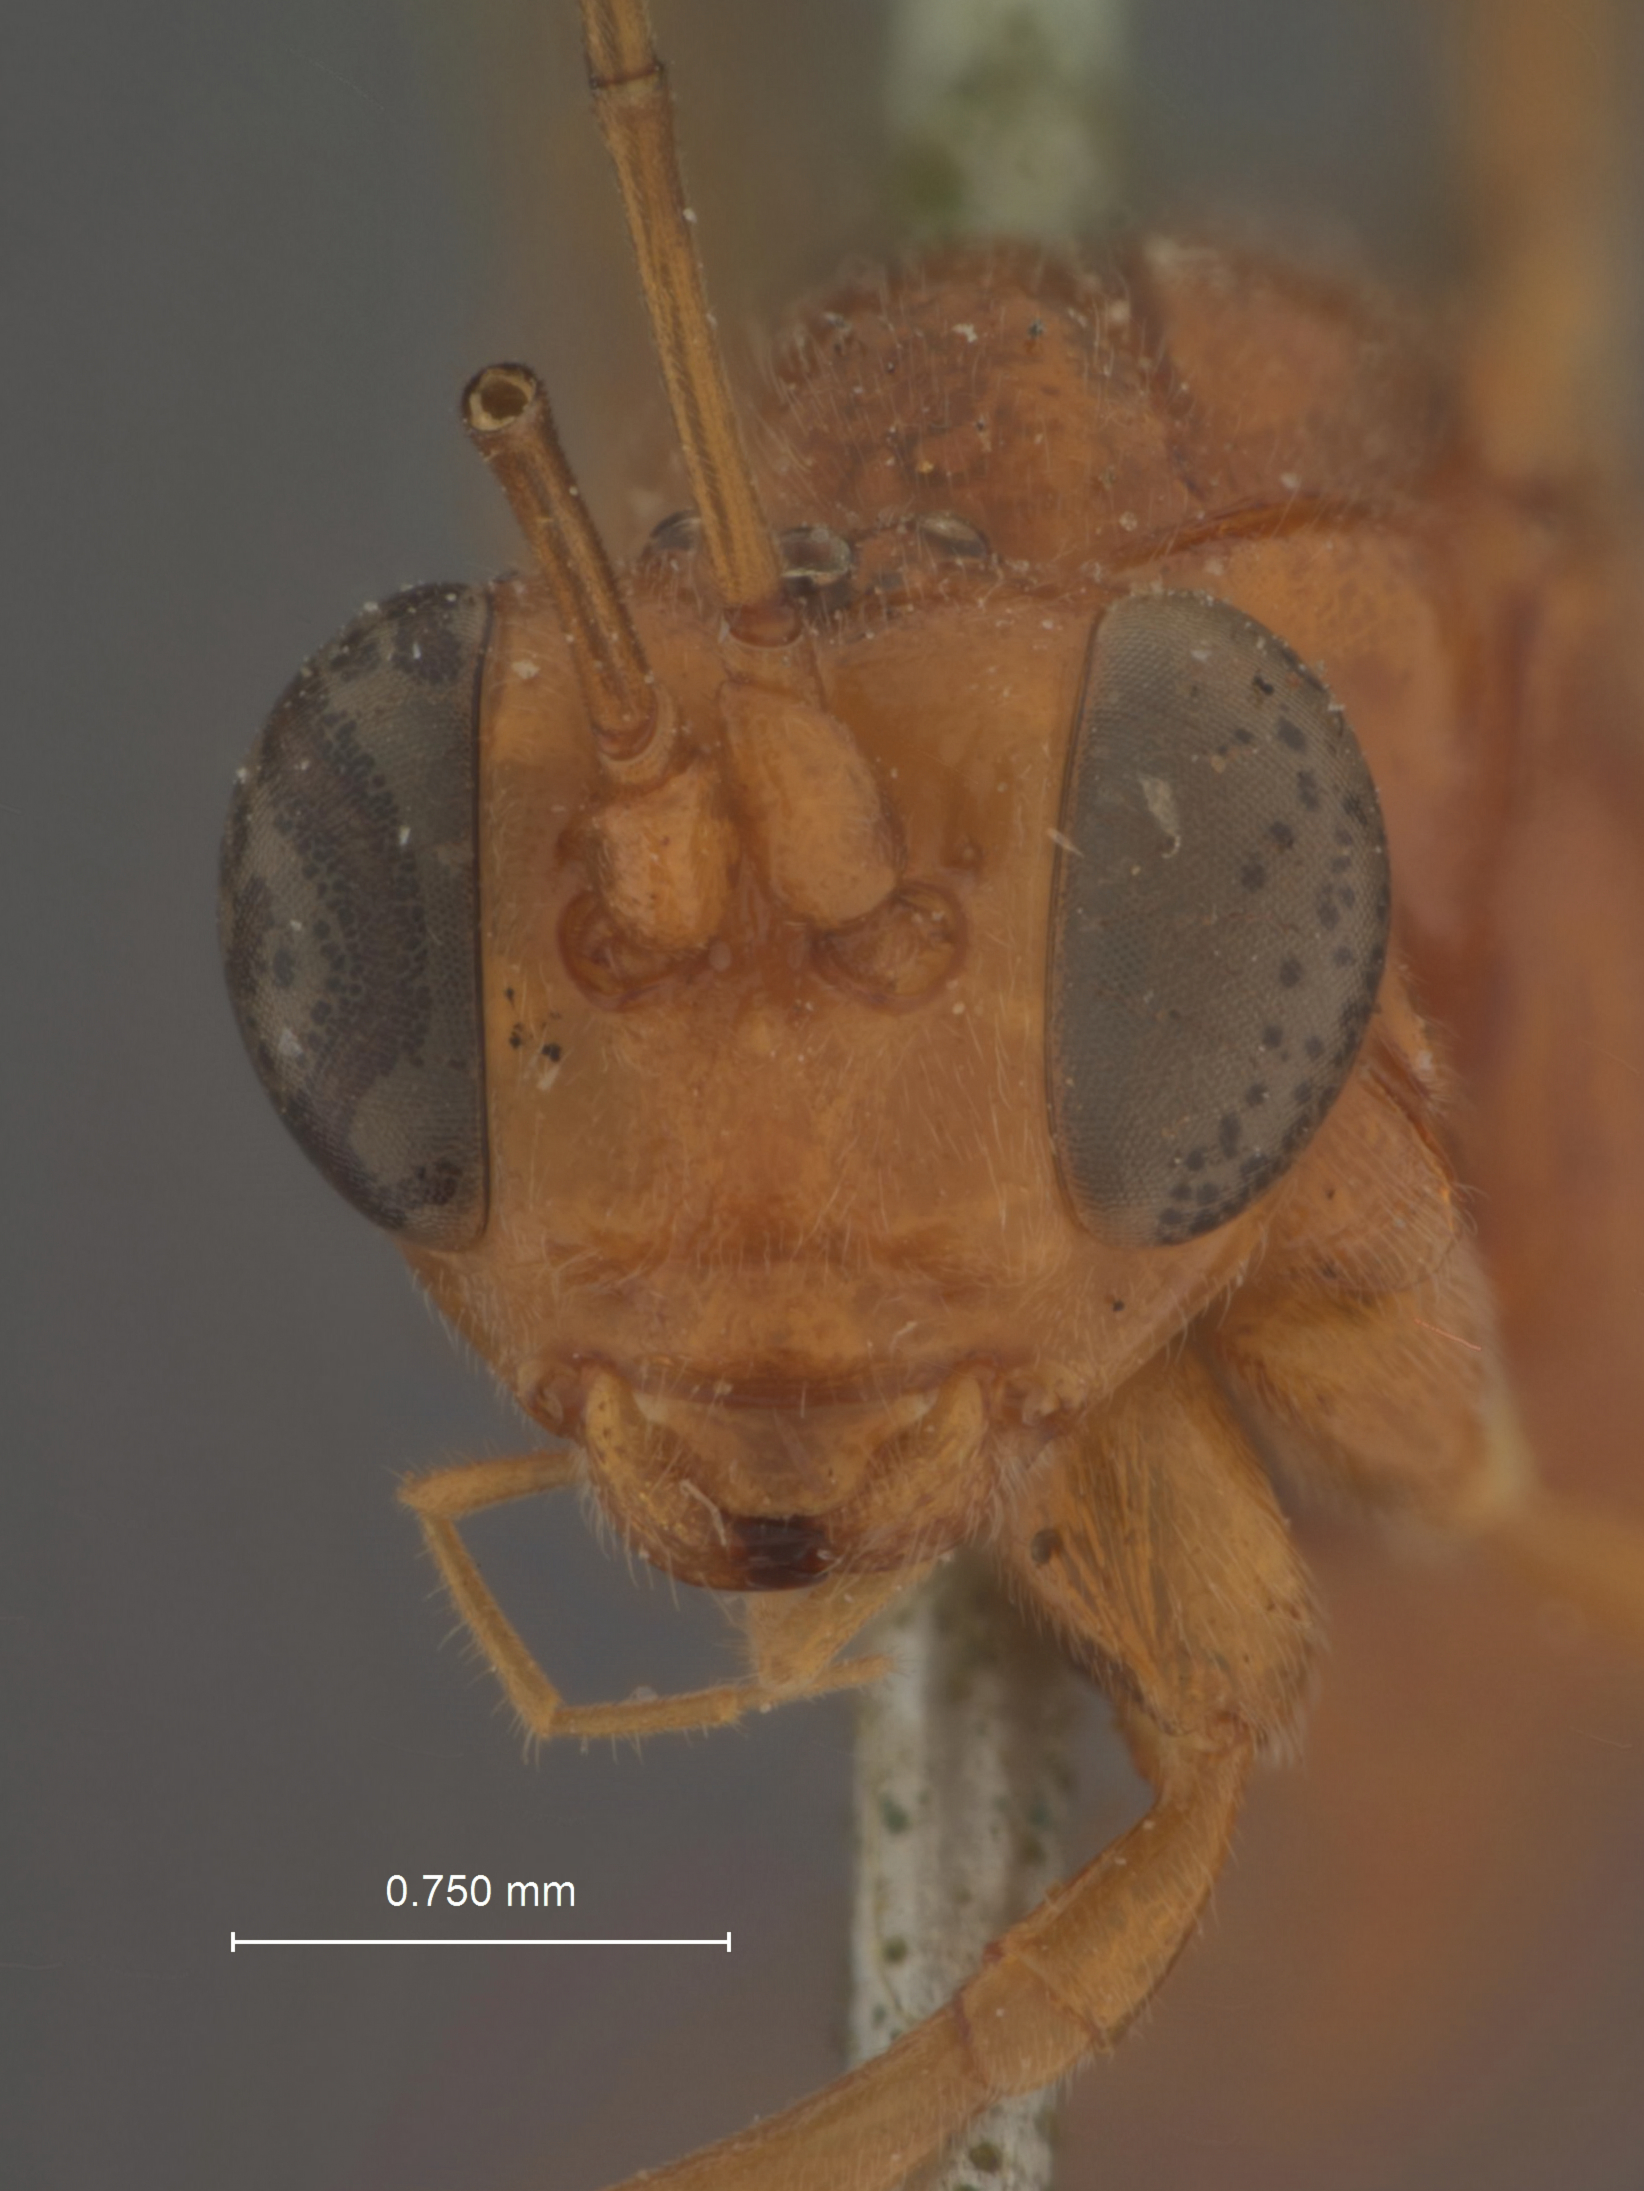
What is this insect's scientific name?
Mesostenus longicaudis
